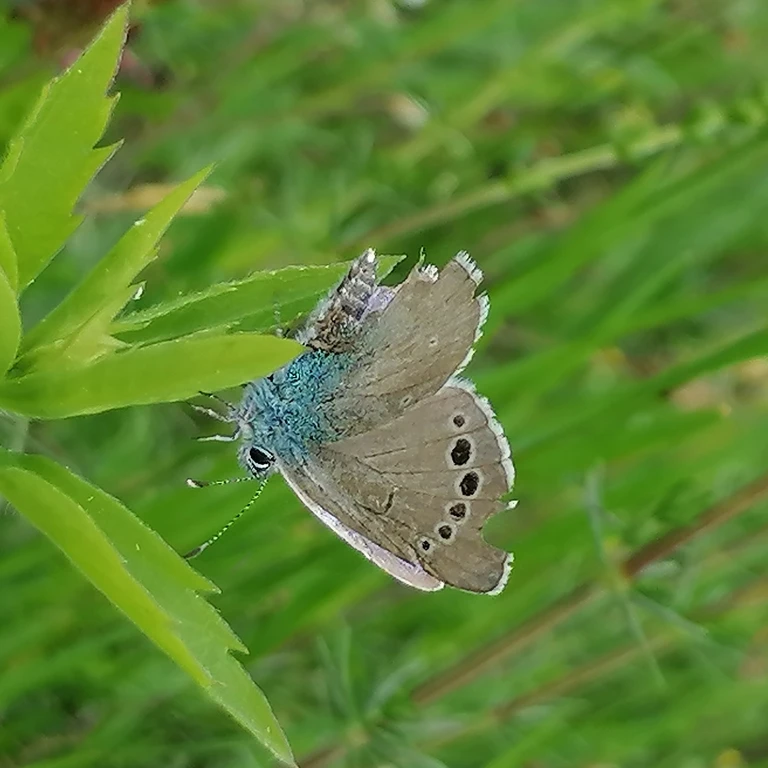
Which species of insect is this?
Glaucopsyche alexis
